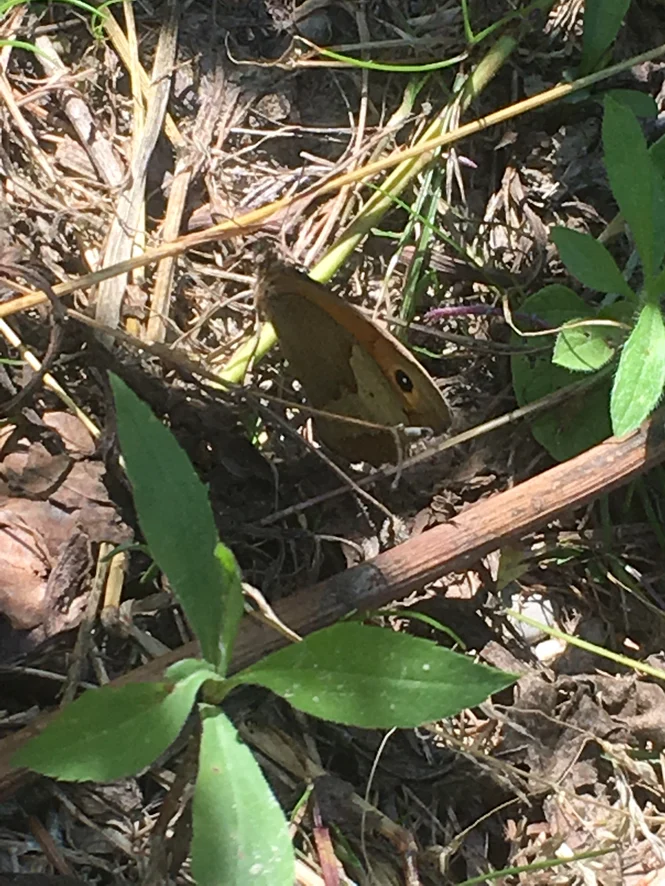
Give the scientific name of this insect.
Maniola jurtina
